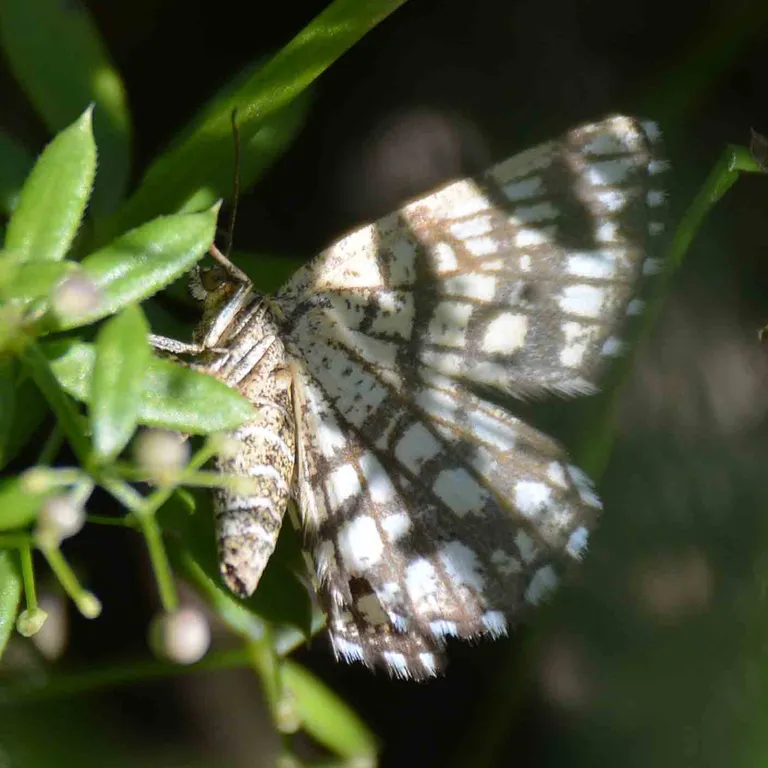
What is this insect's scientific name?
Chiasmia clathrata
